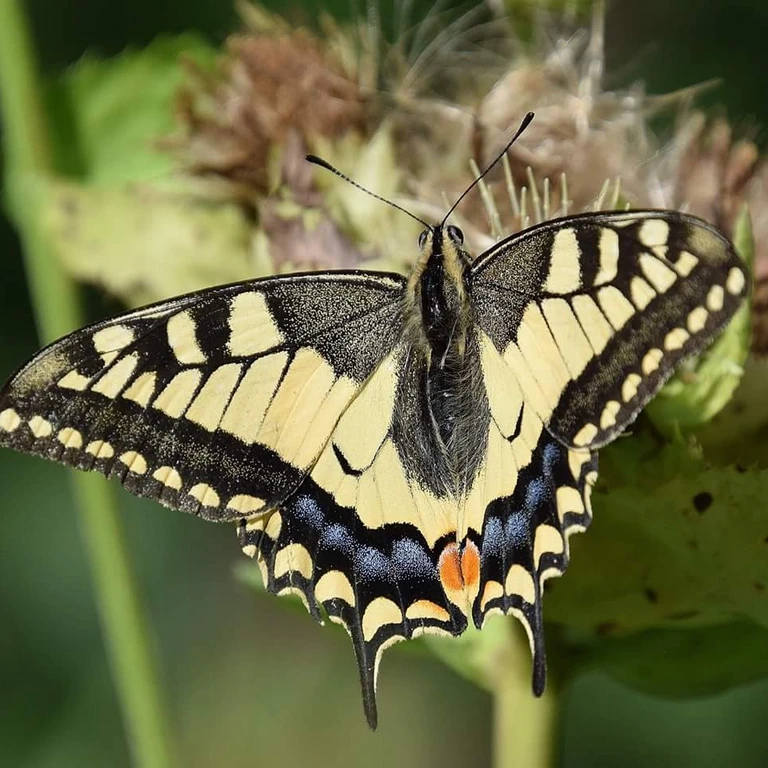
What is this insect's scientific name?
Papilio machaon
